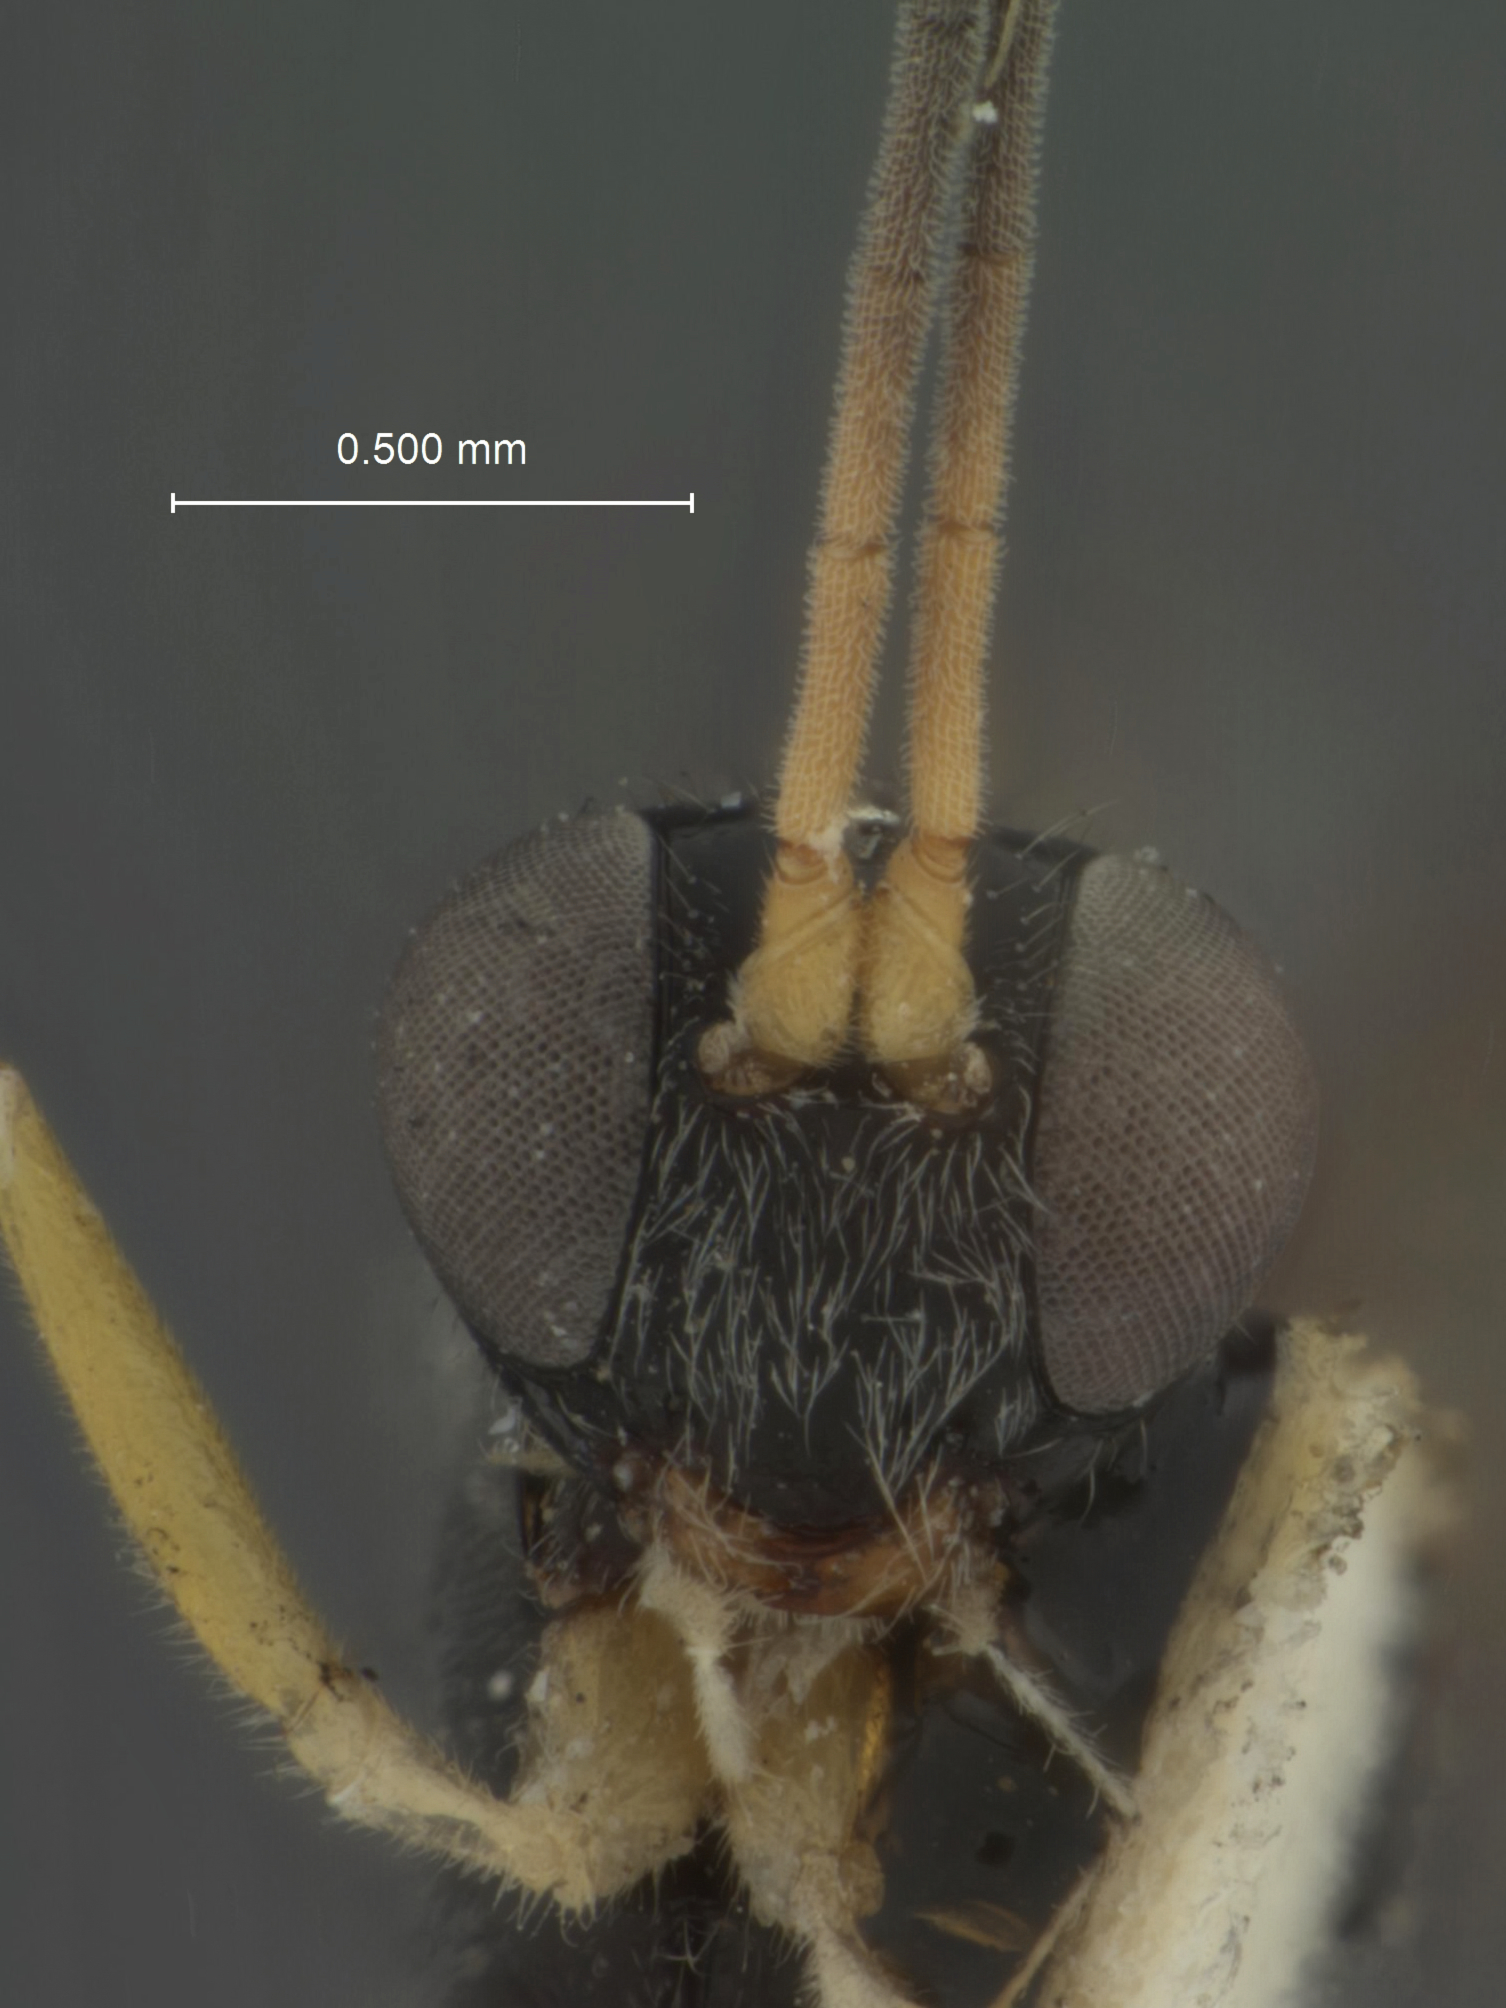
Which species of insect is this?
Paraphylax fasciatipennis
